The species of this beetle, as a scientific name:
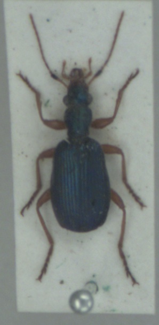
Drypta dentata
